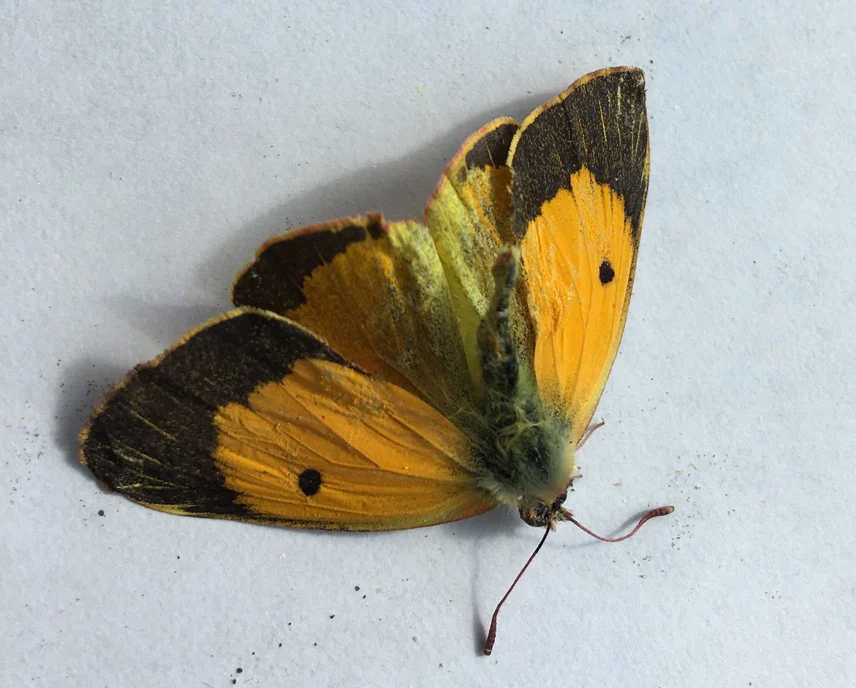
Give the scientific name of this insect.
Colias croceus
